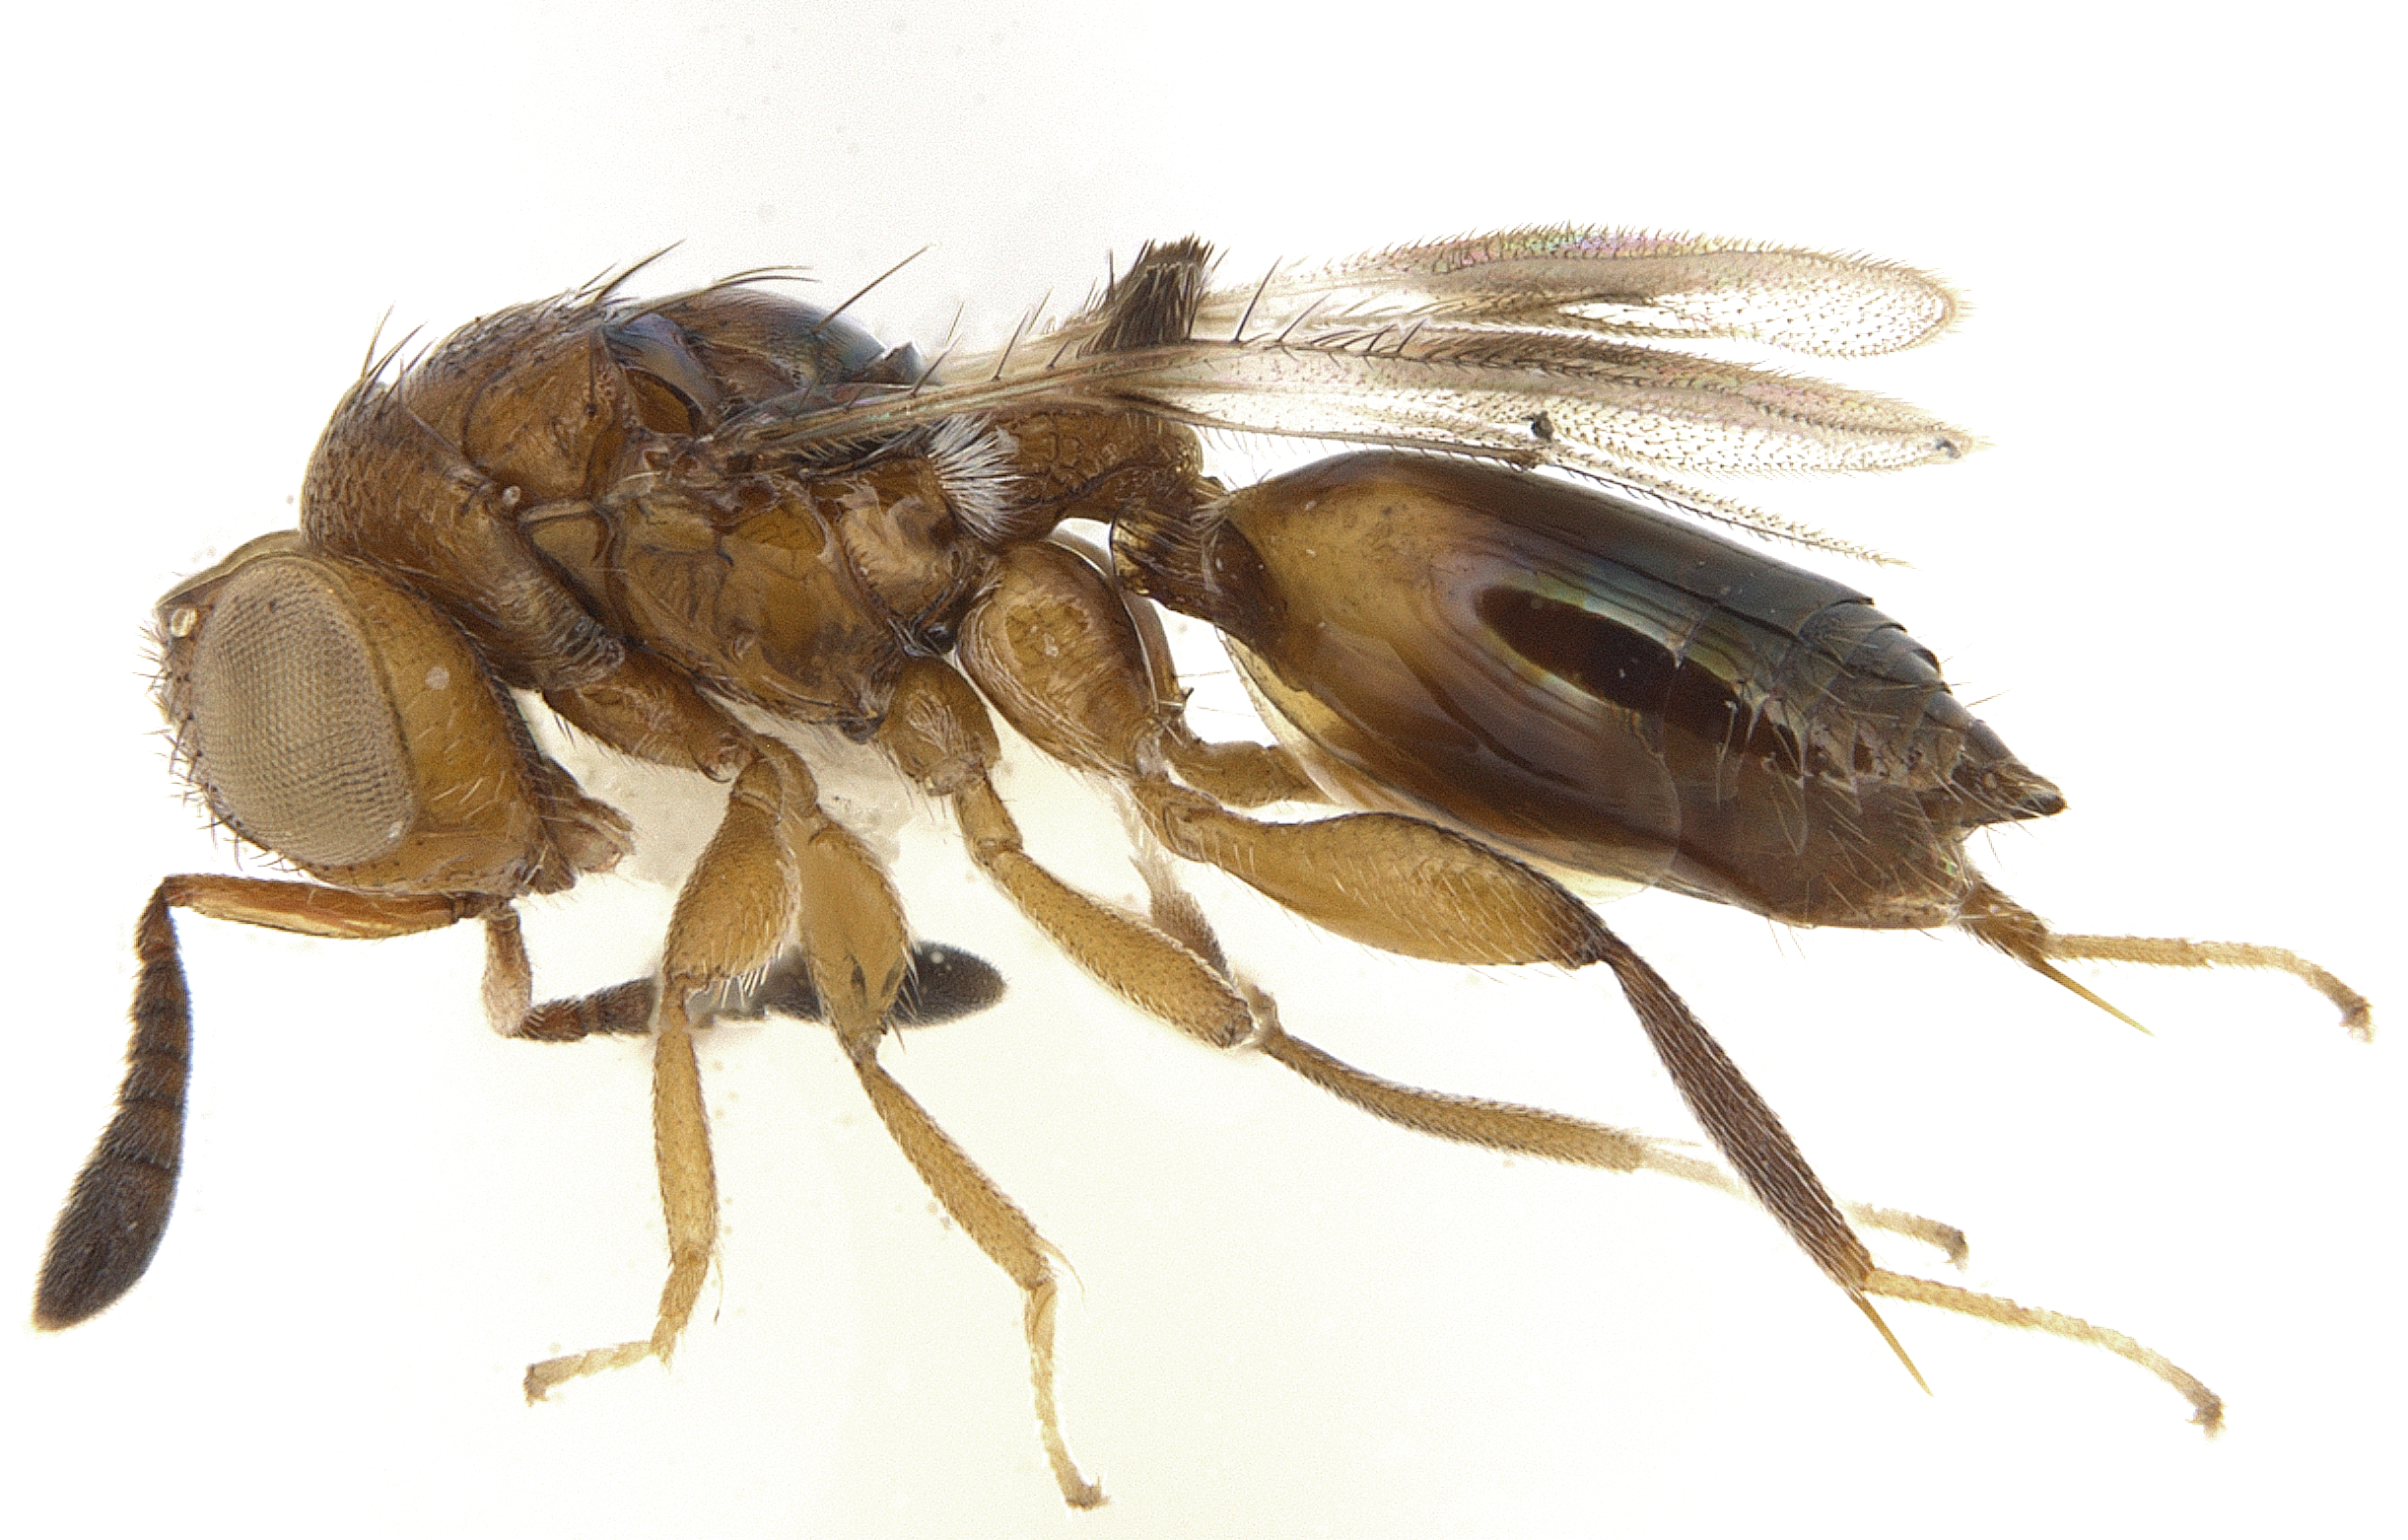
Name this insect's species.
Ophelosia bifasciata
